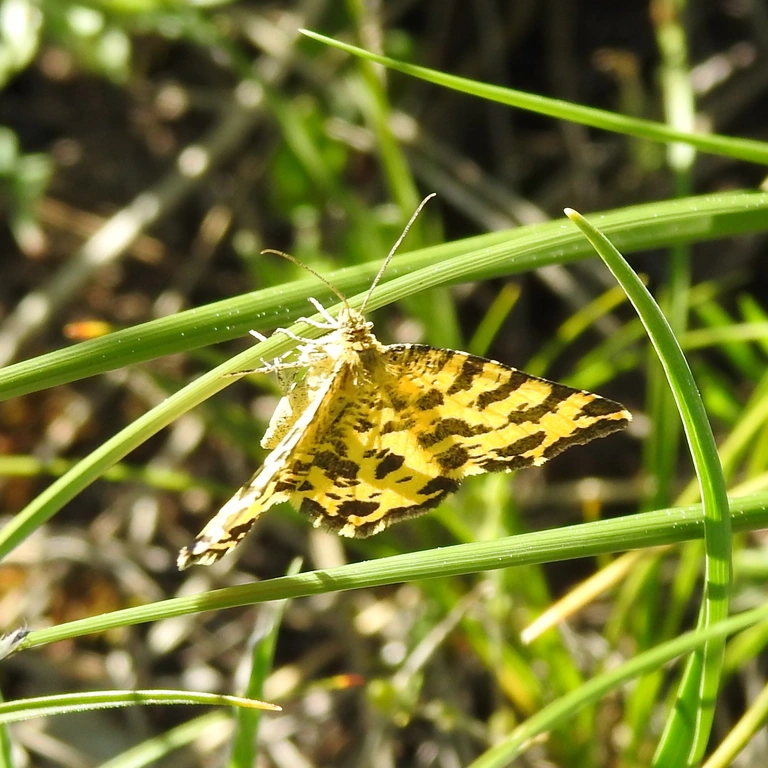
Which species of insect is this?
Pseudopanthera macularia
